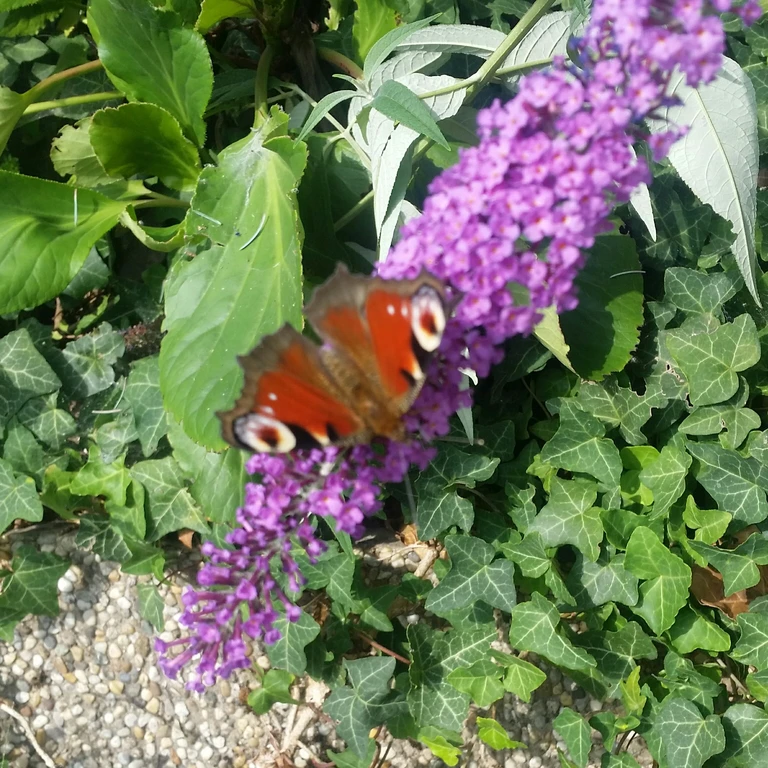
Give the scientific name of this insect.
Aglais io
